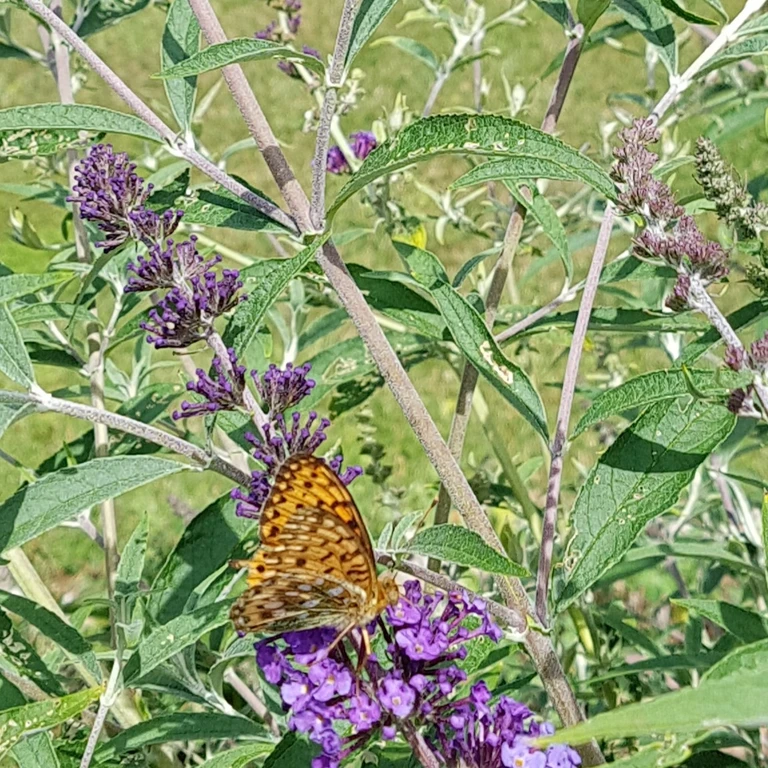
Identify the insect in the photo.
Speyeria aglaja
